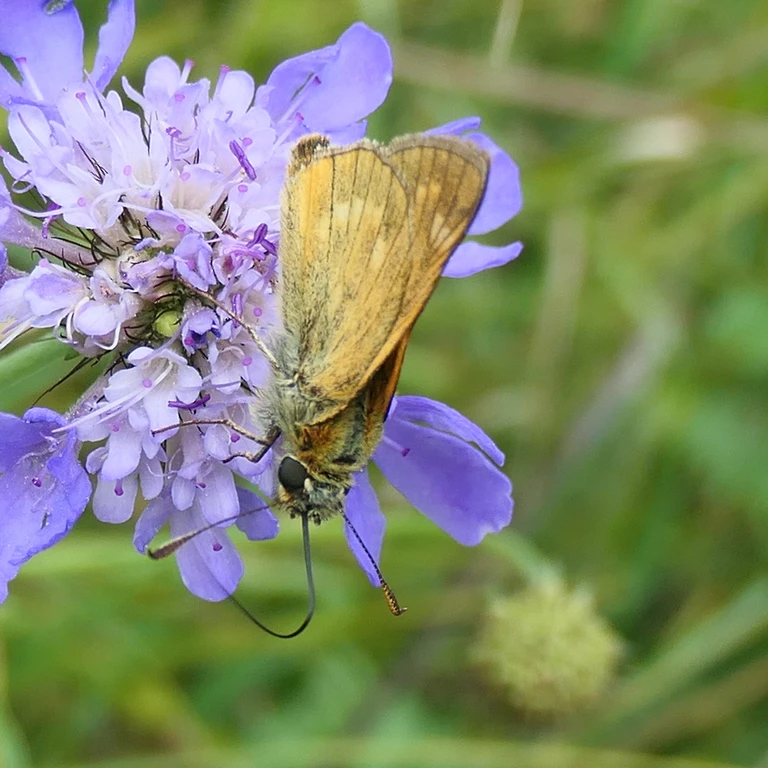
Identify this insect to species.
Ochlodes sylvanus (also Ochlodes venata)
